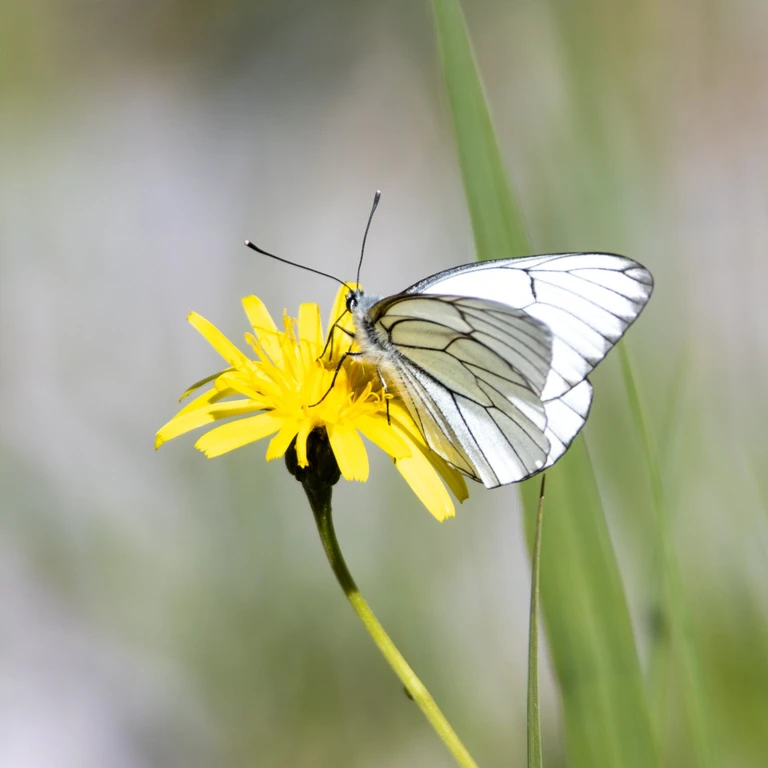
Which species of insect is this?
Aporia crataegi
